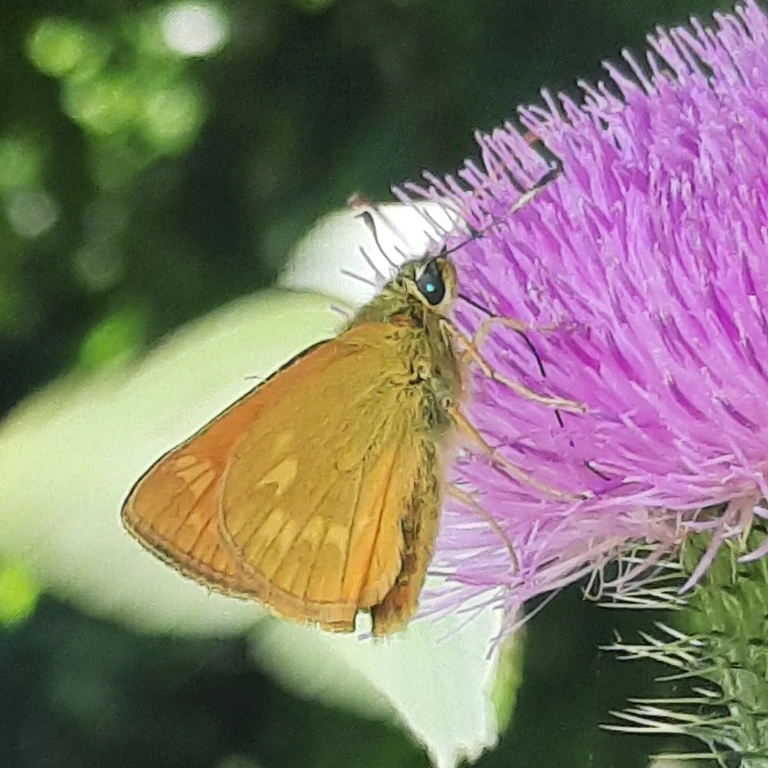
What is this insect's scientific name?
Ochlodes sylvanus (also Ochlodes venata)
